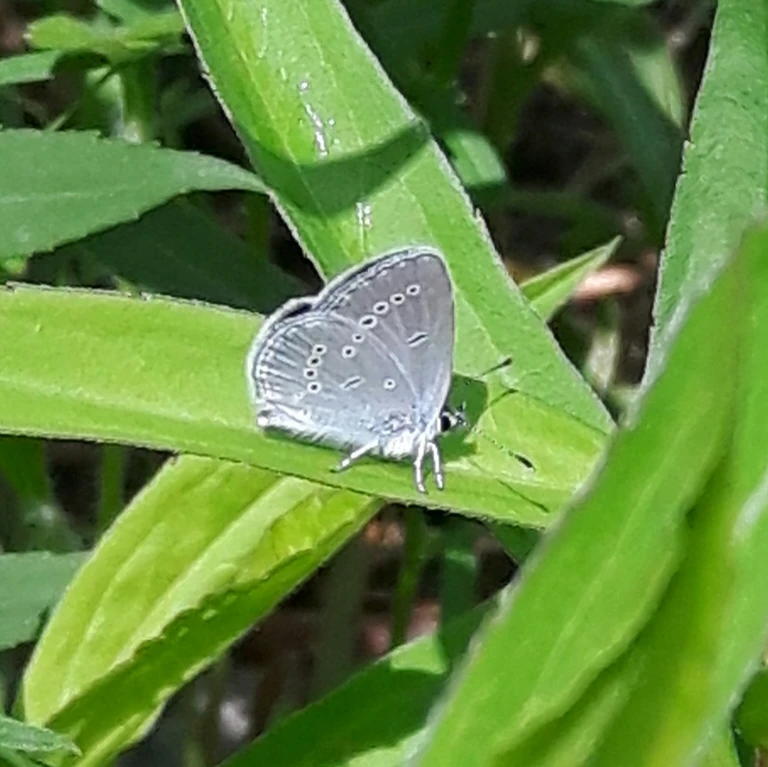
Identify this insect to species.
Cupido minimus
